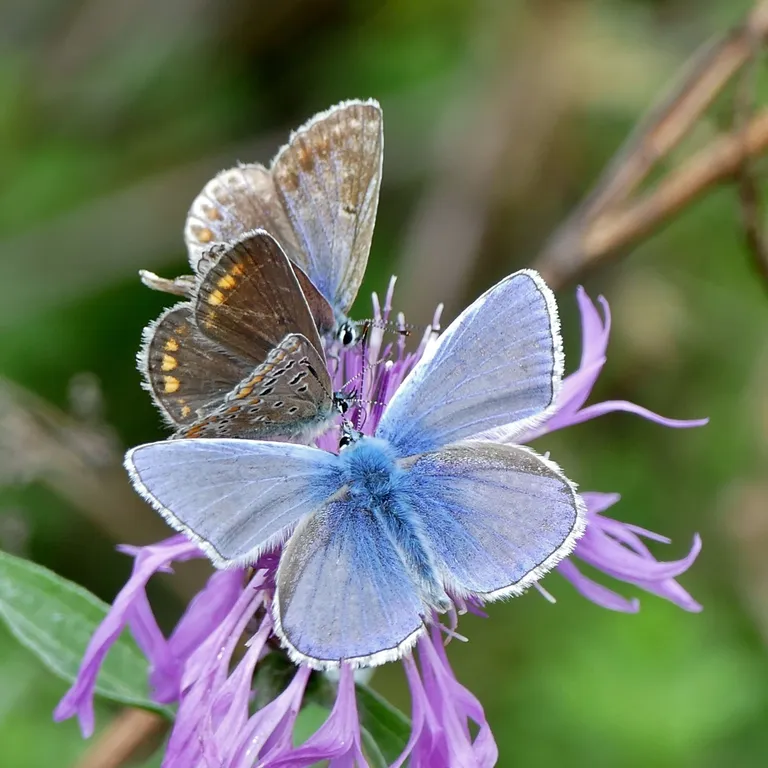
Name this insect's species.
Polyommatus icarus
